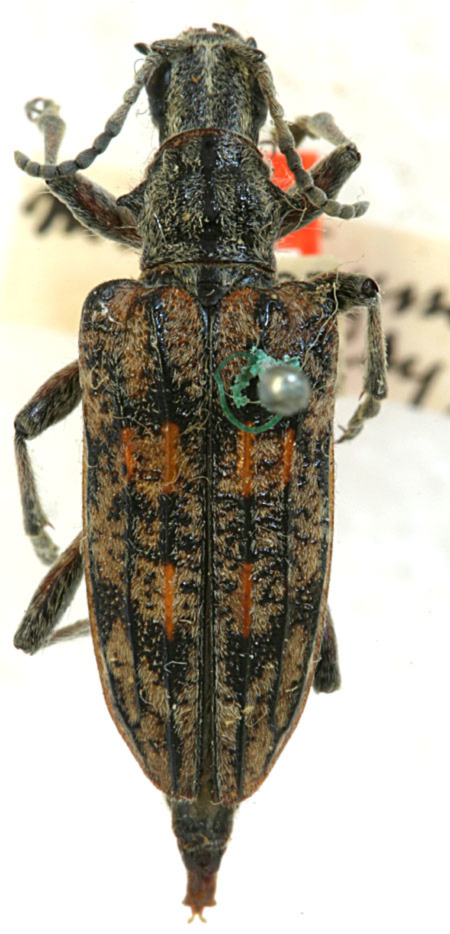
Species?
Rhagium inquisitor (also Rhagium montanum)
